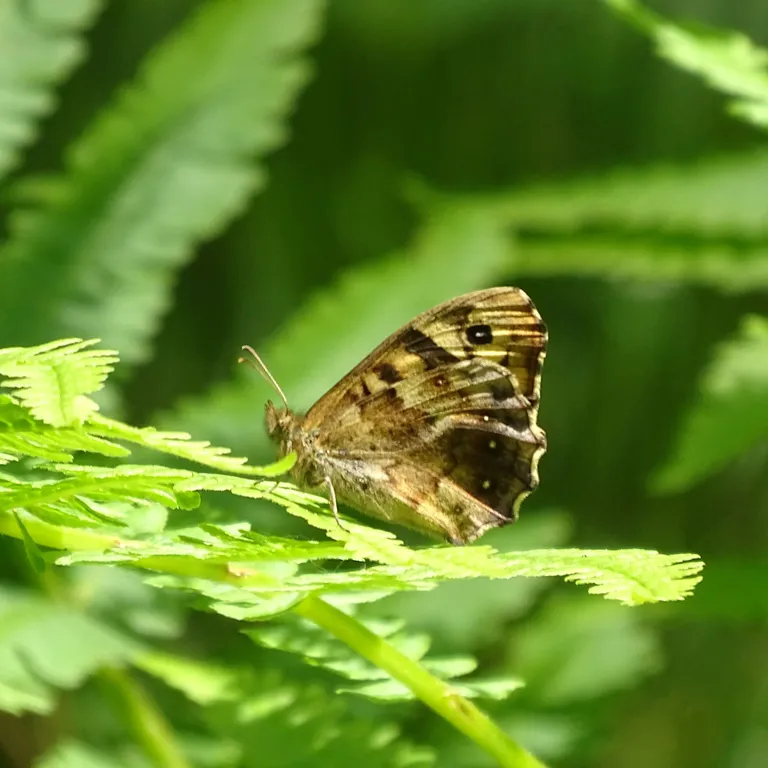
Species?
Pararge aegeria
